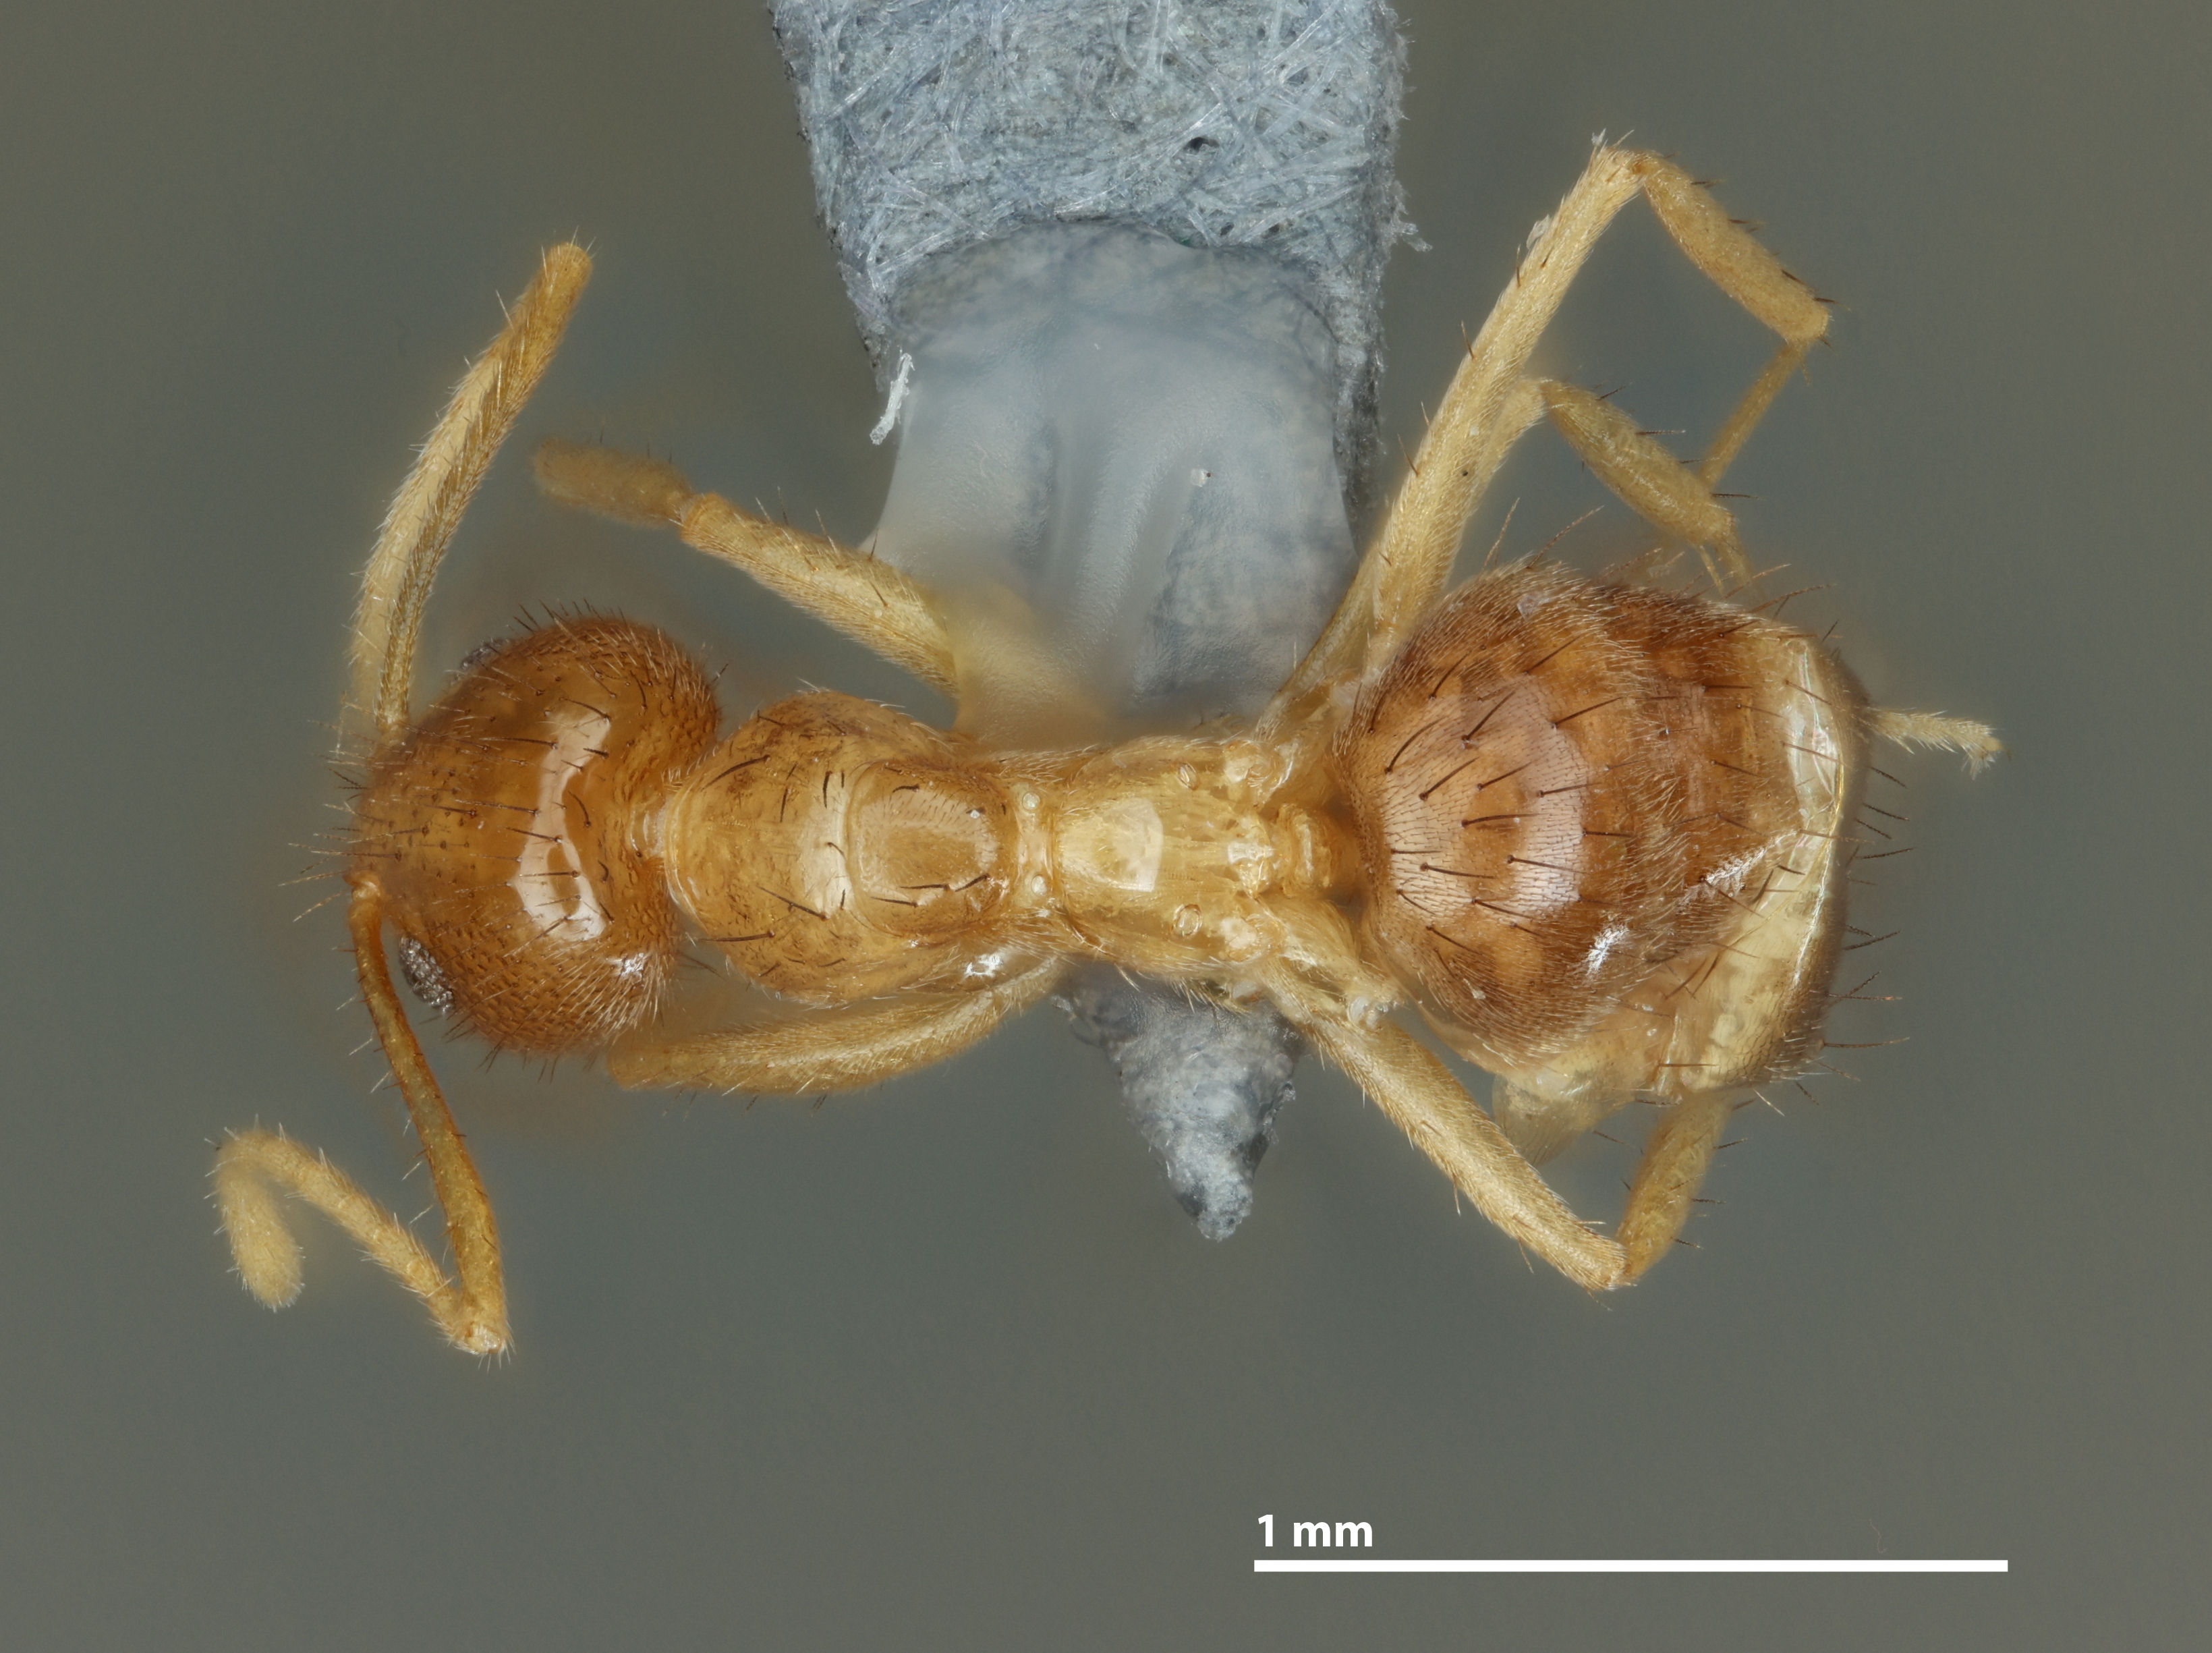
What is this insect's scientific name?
Nylanderia esperanza
